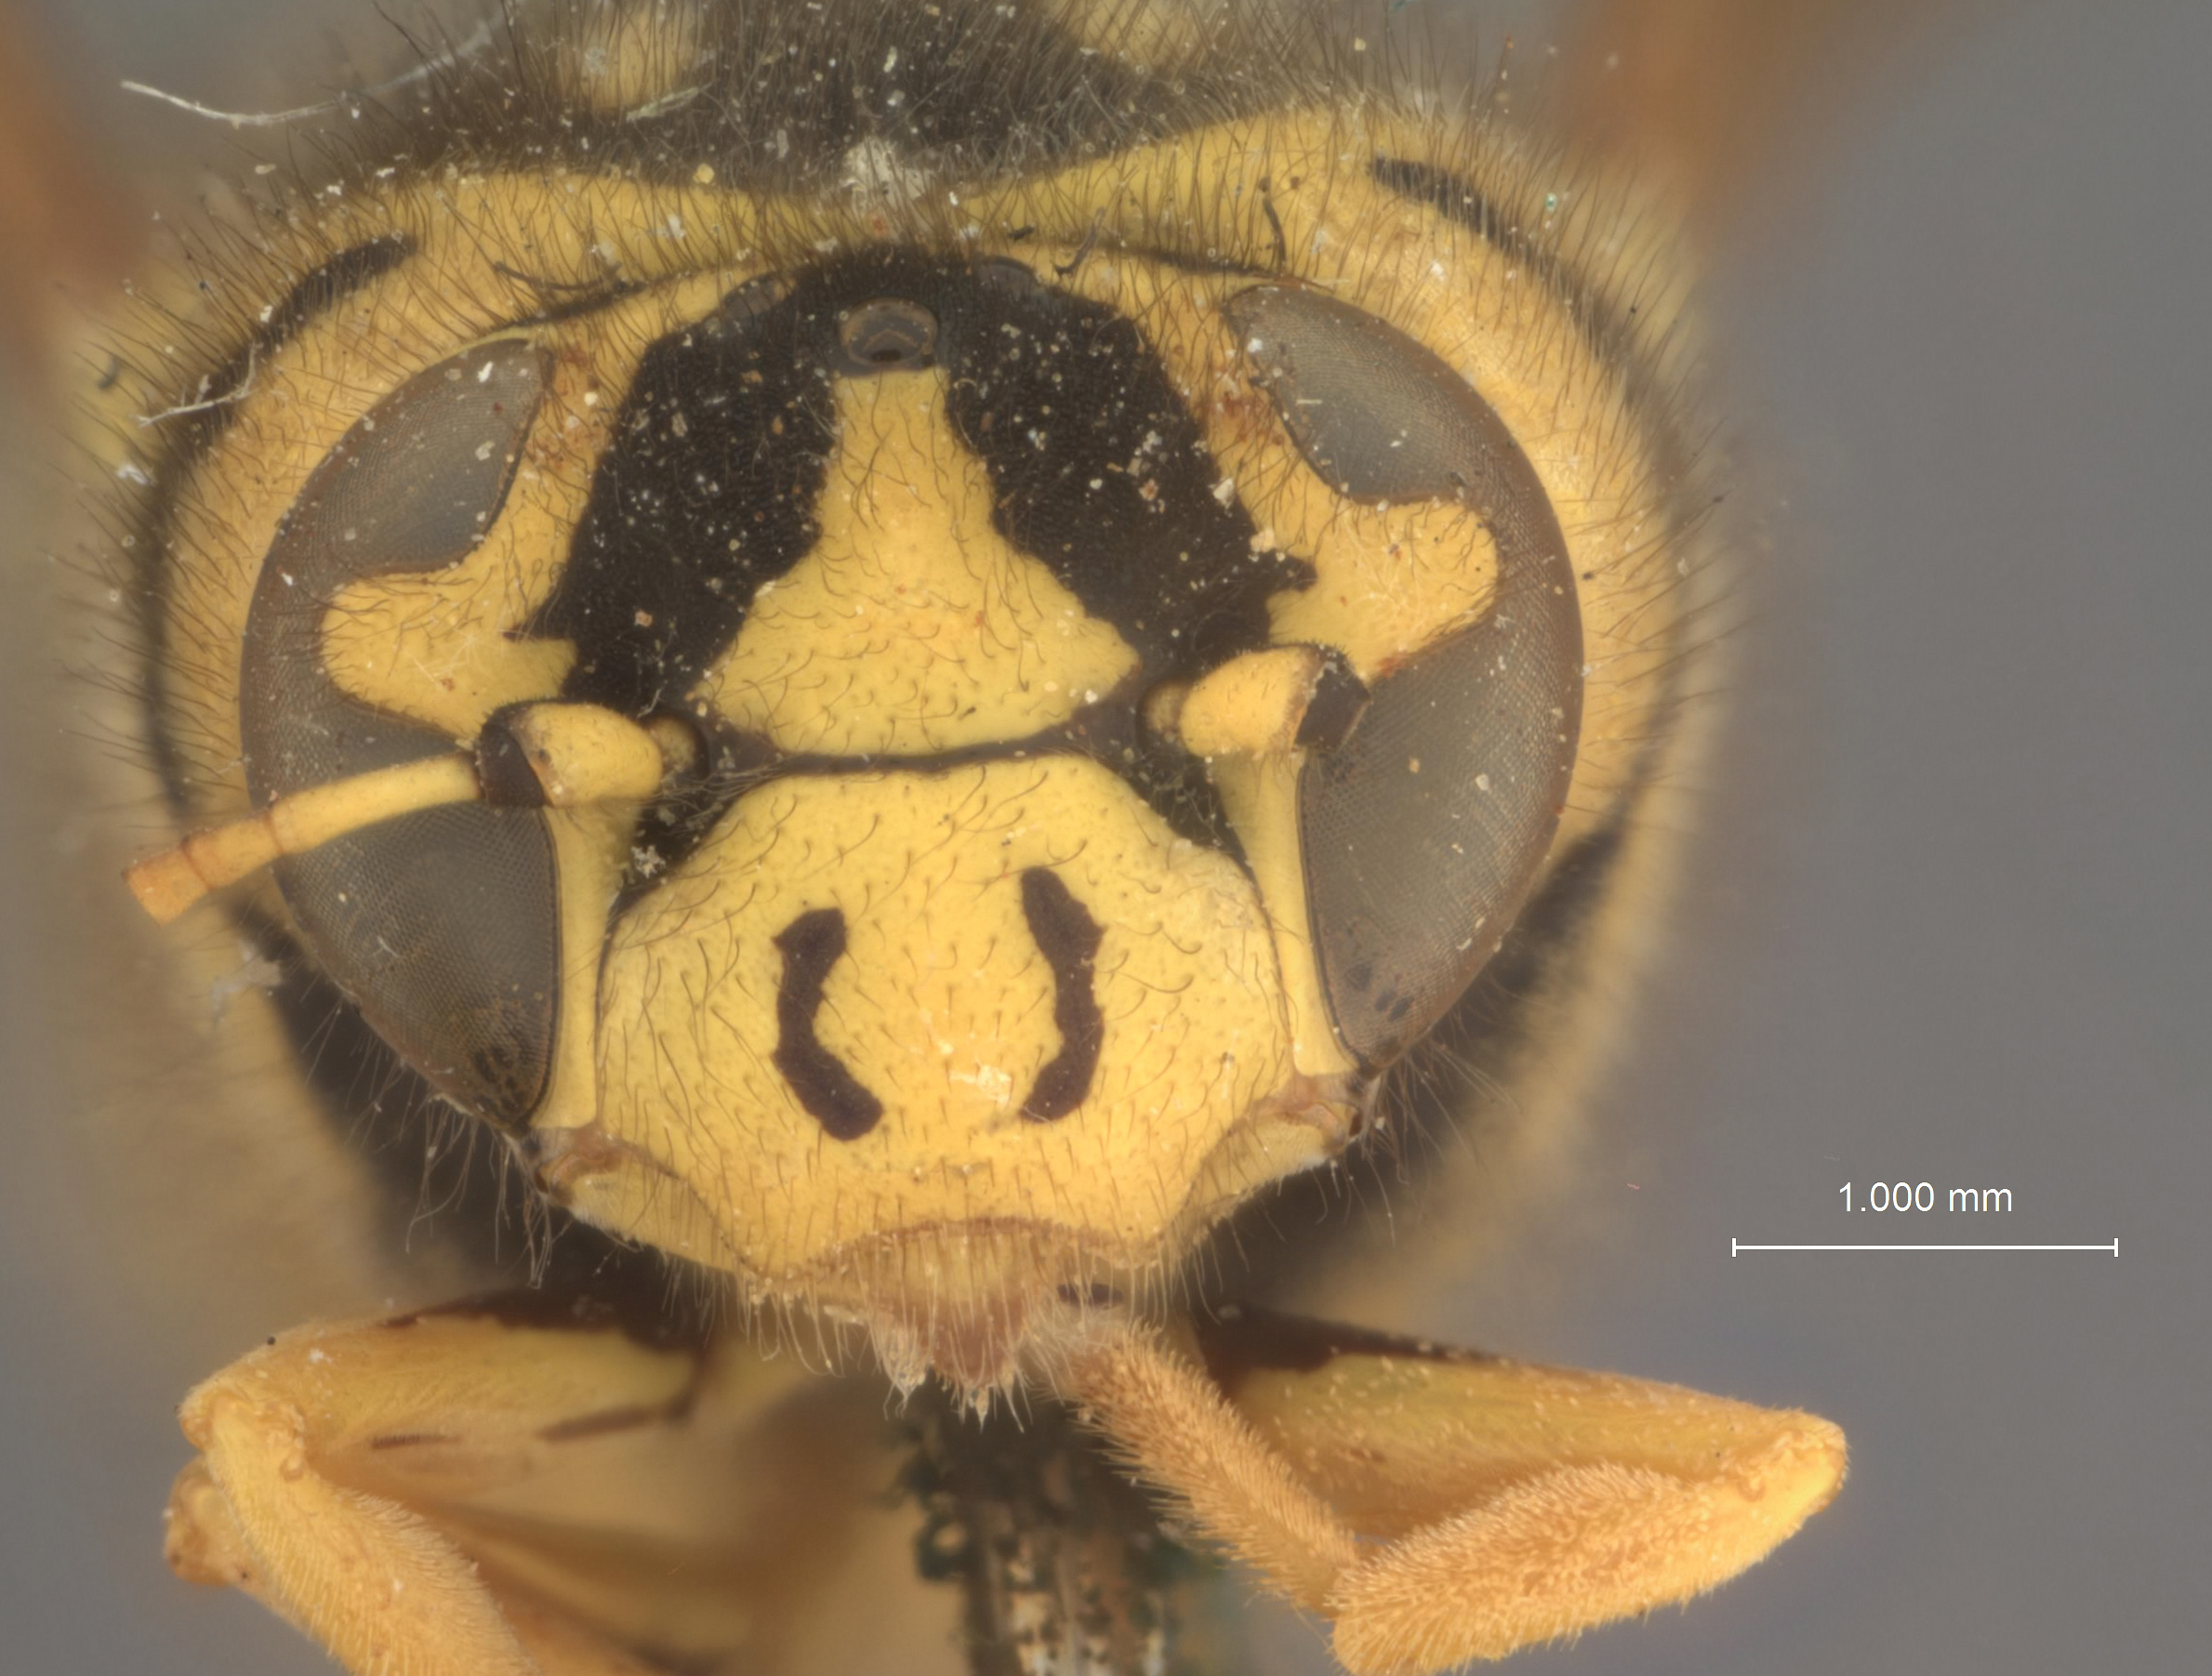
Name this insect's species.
Pseudomasaris coquilletti
